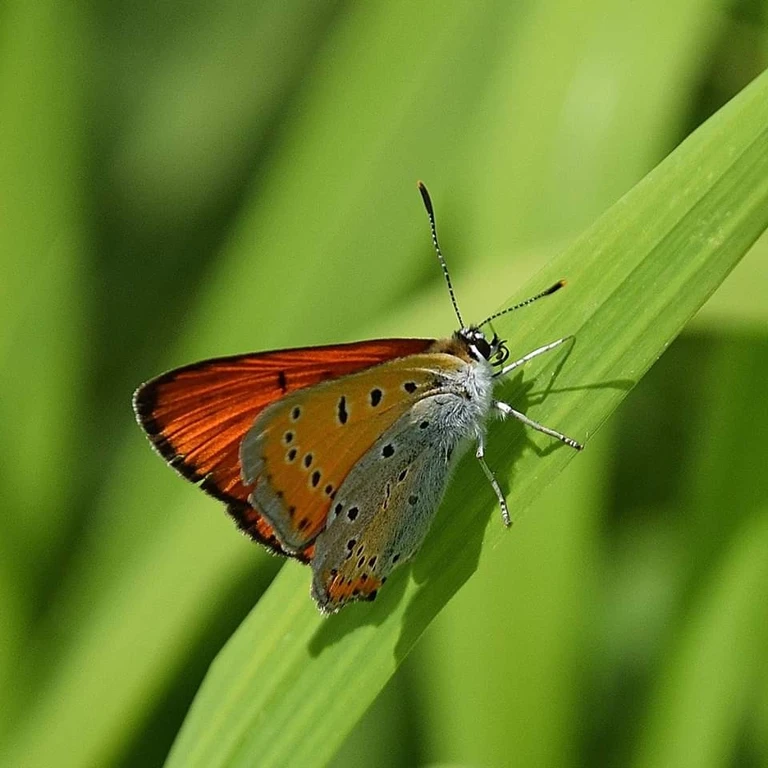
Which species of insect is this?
Lycaena dispar
